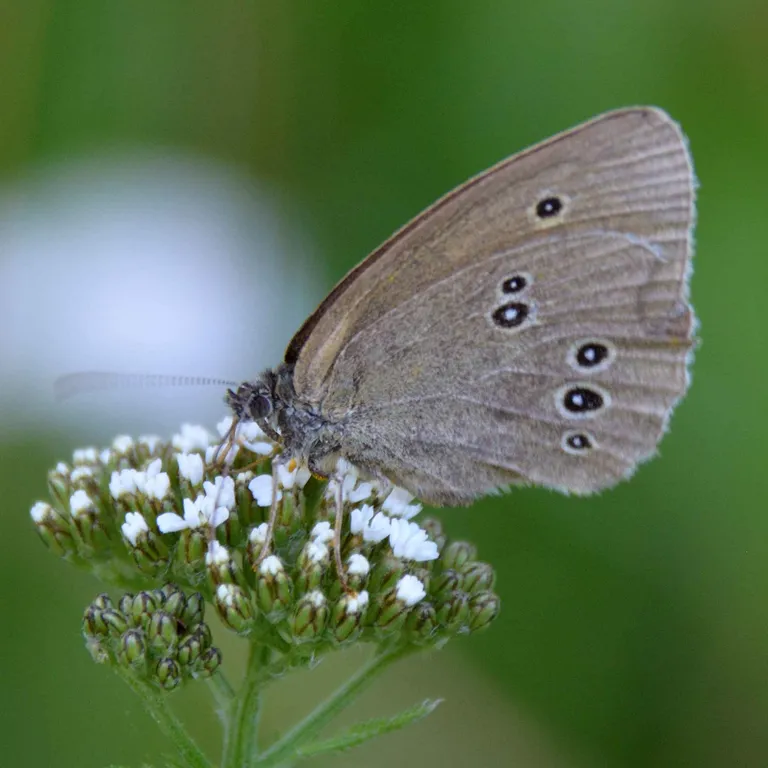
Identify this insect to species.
Aphantopus hyperantus
